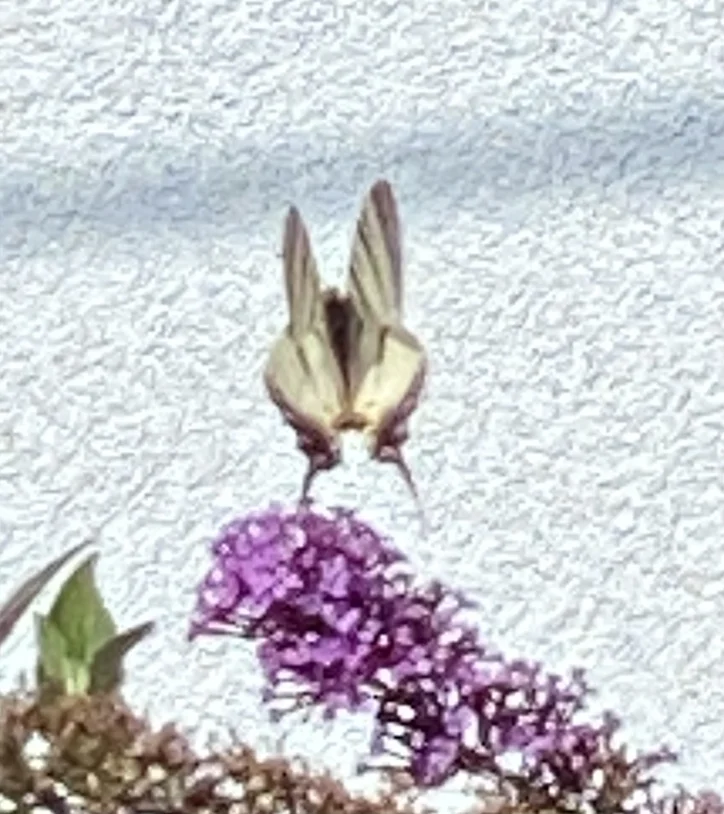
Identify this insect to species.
Iphiclides podalirius
